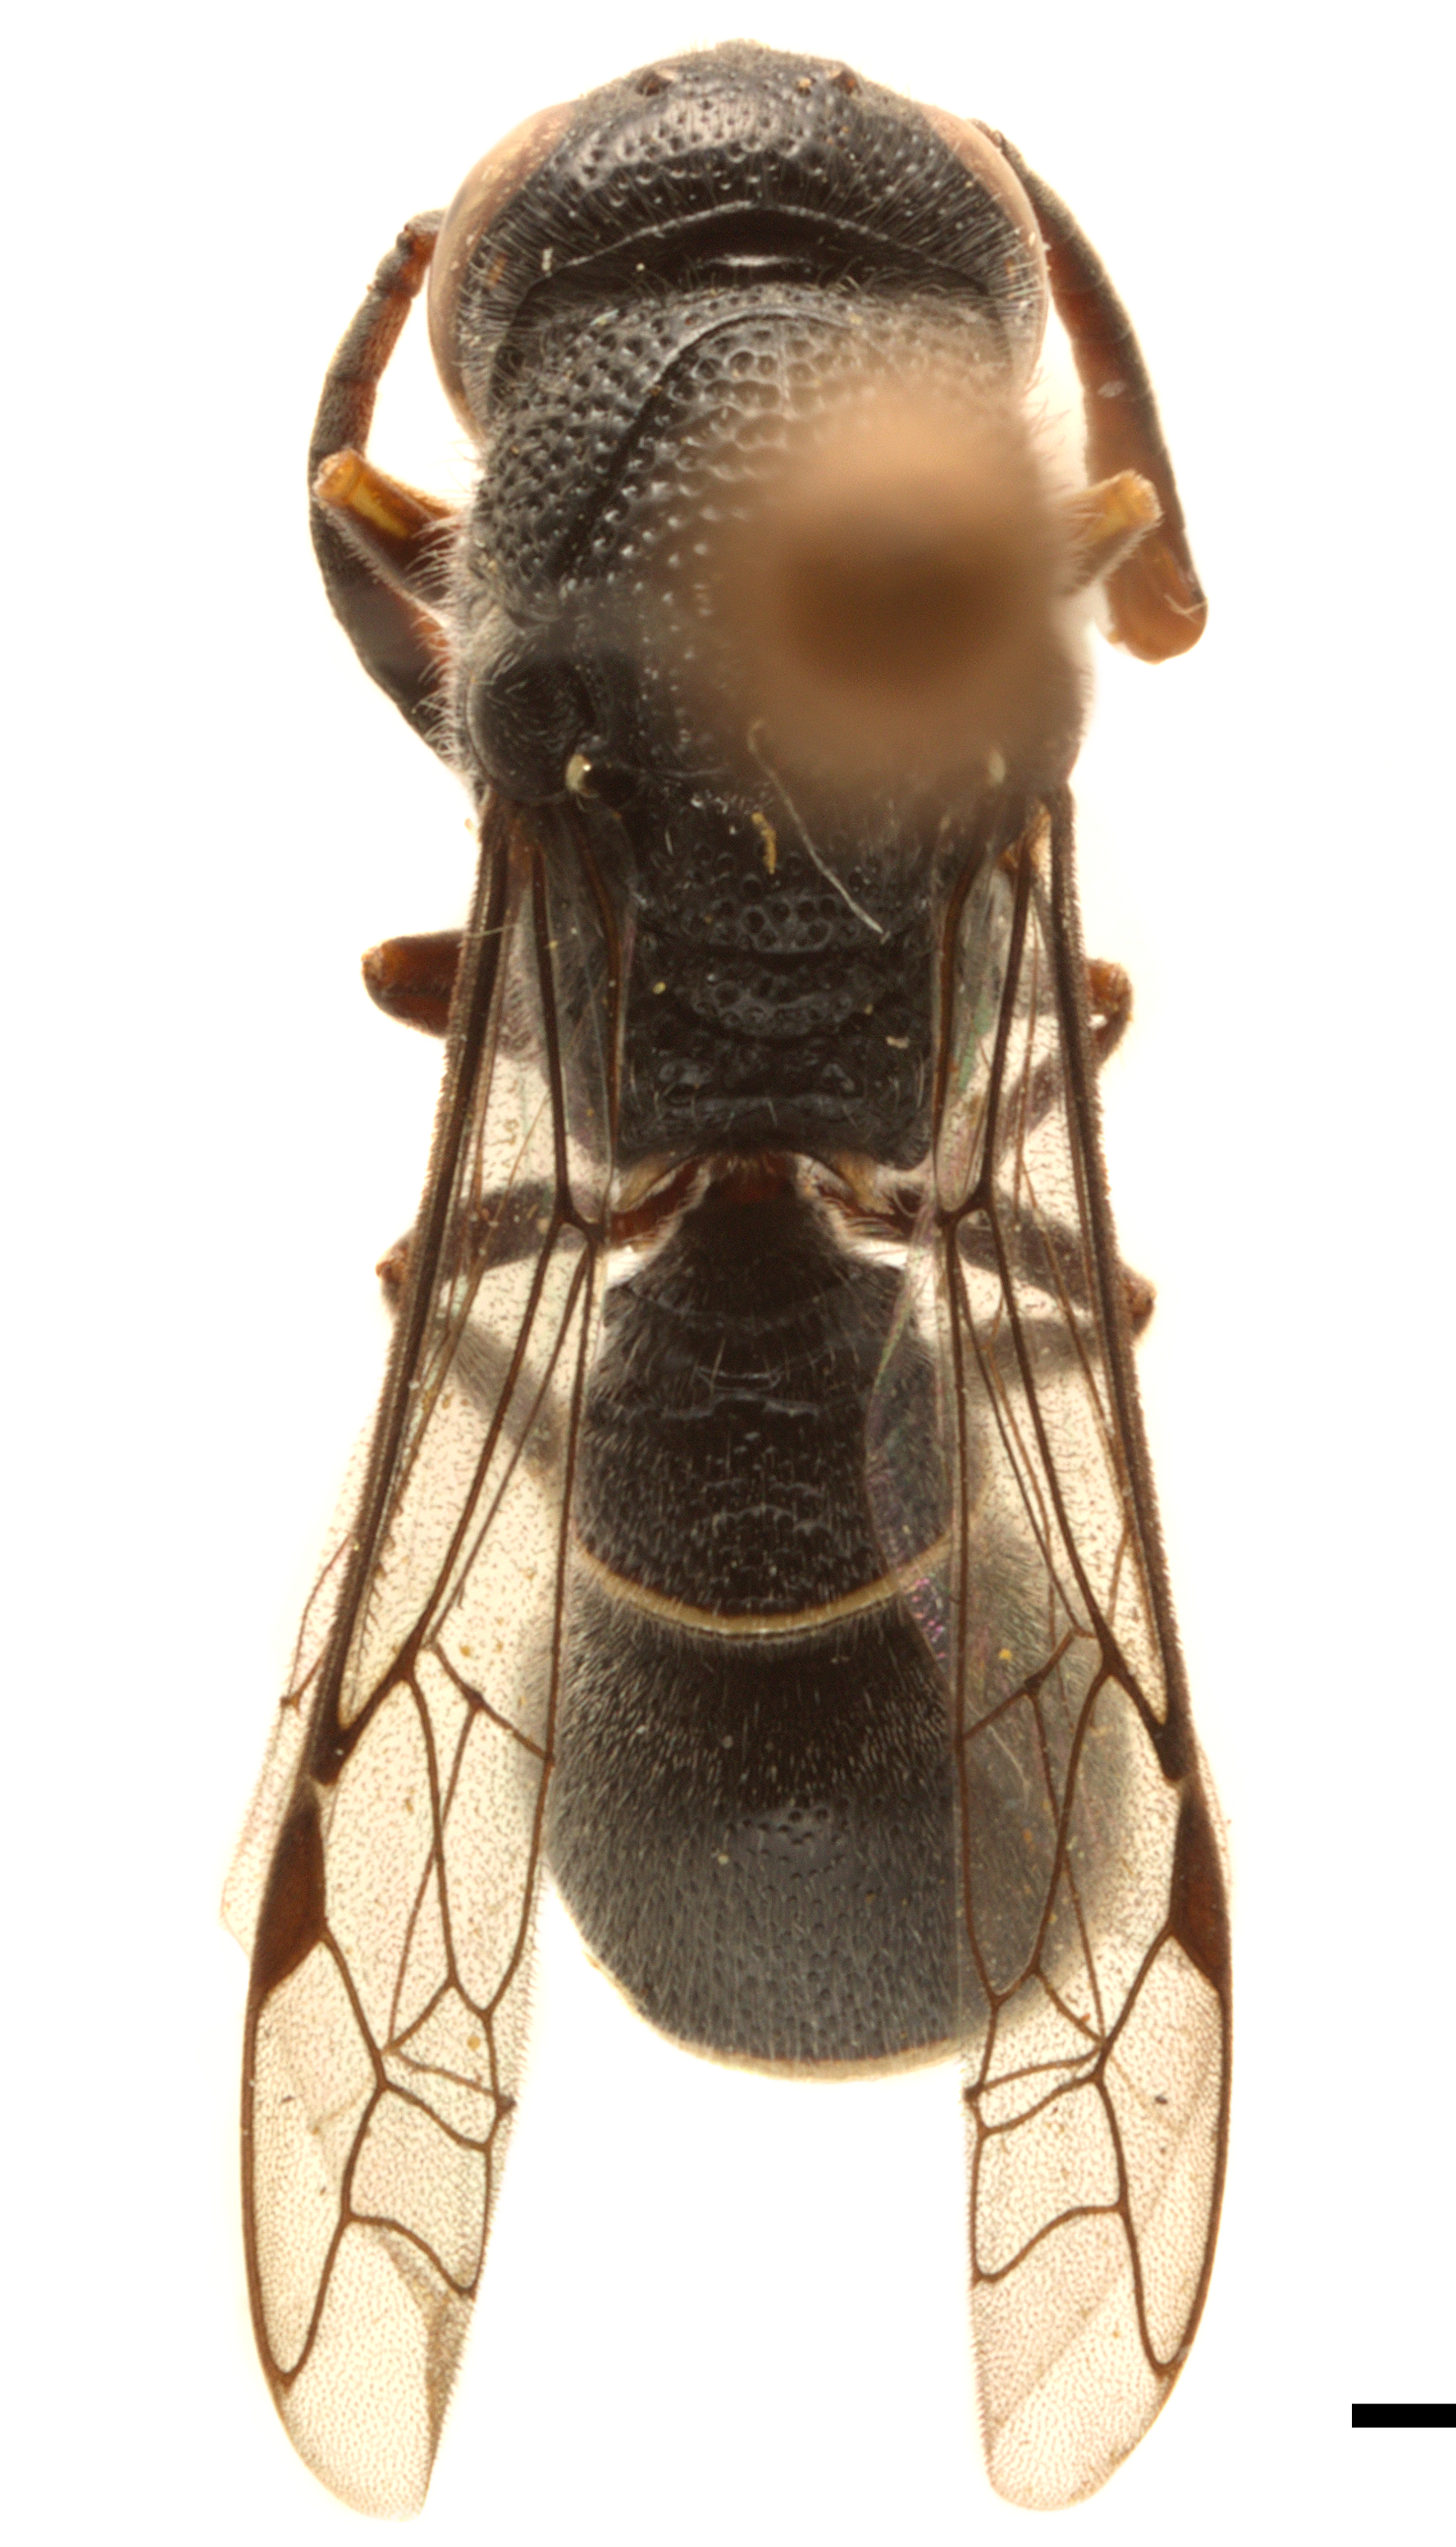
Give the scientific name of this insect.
Subancistrocerus sichelii
